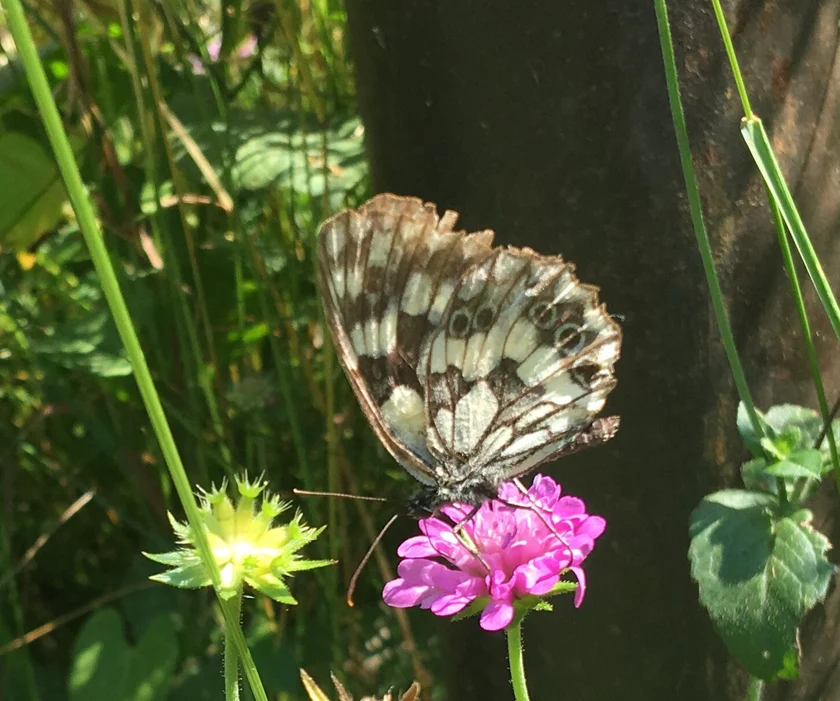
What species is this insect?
Melanargia galathea
